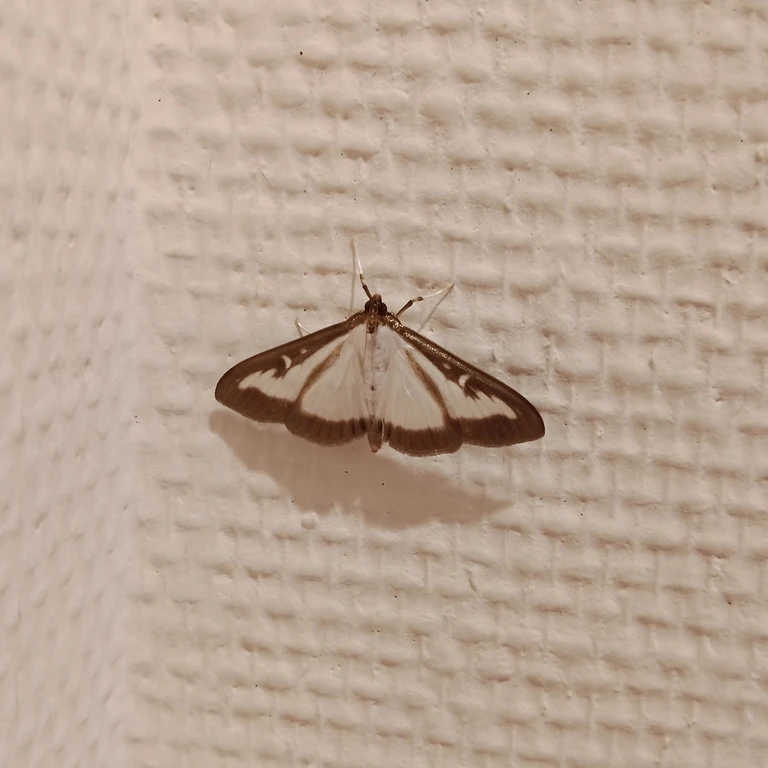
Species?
Cydalima perspectalis
